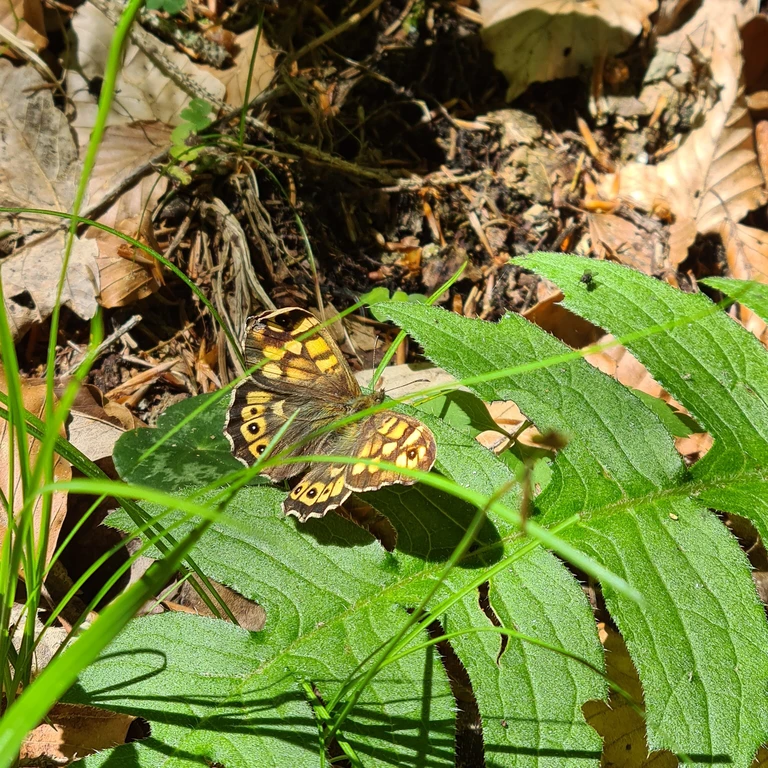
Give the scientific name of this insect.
Pararge aegeria
